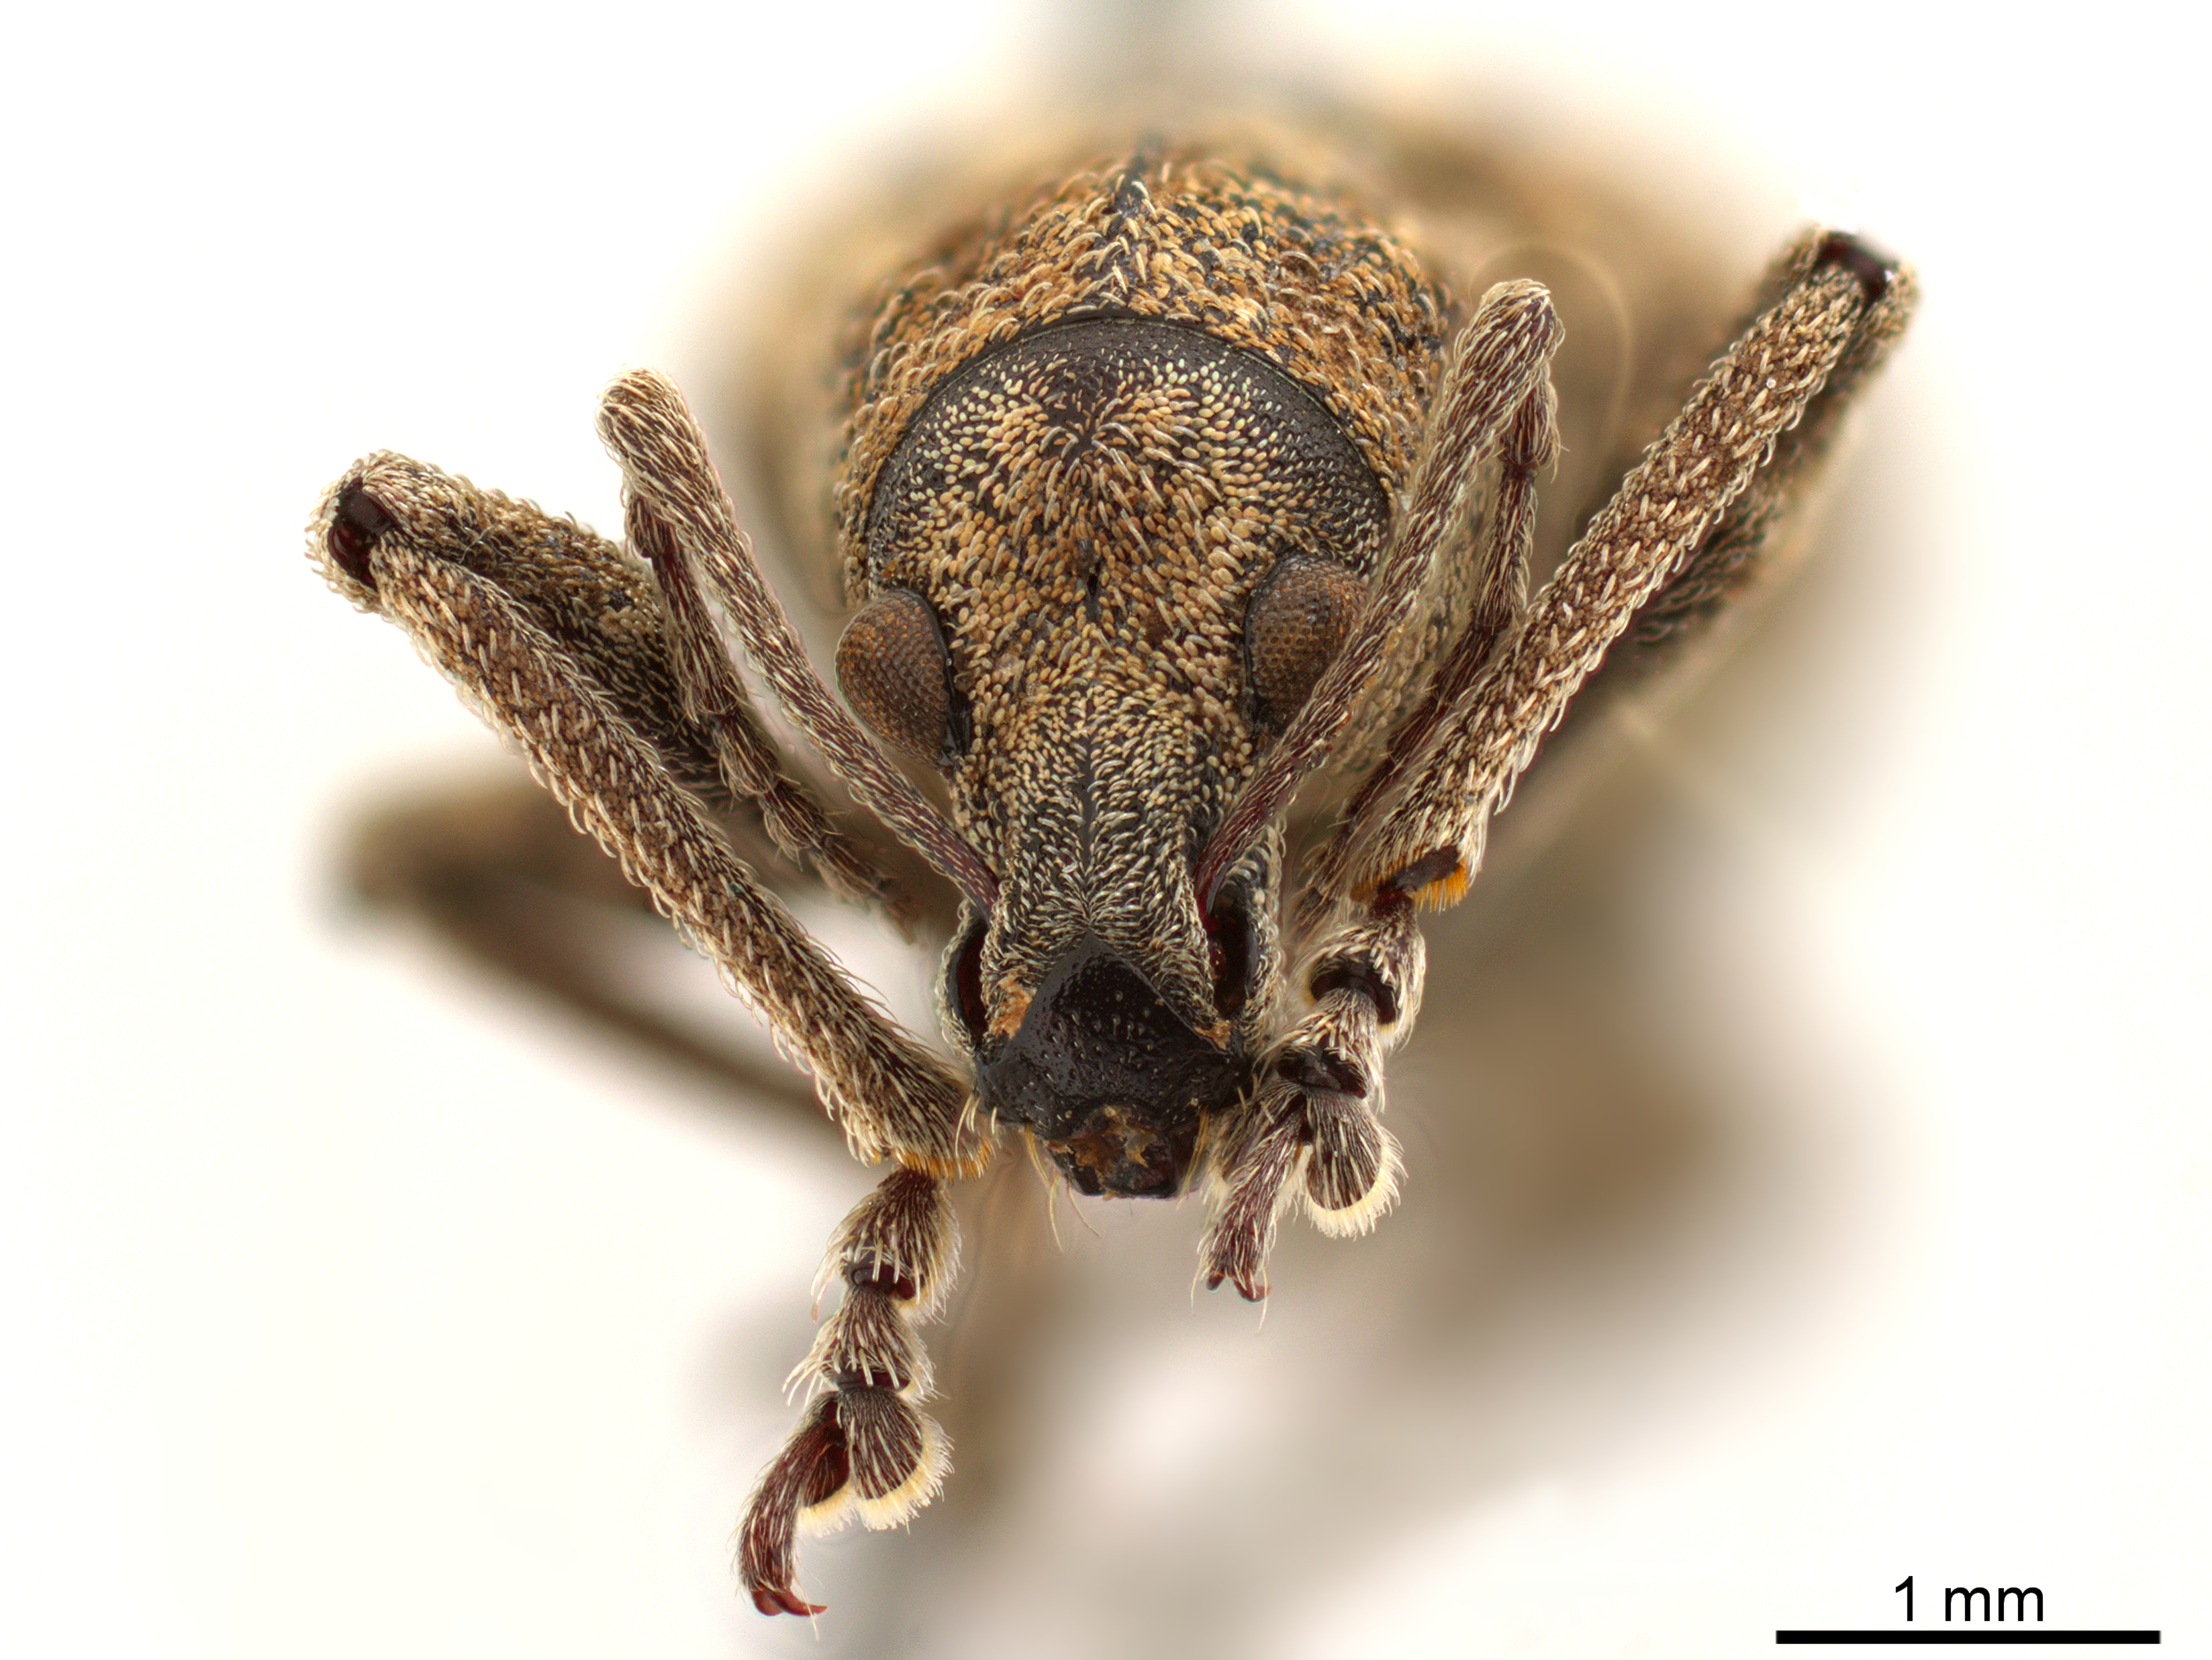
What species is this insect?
Phlyctinus callosus
